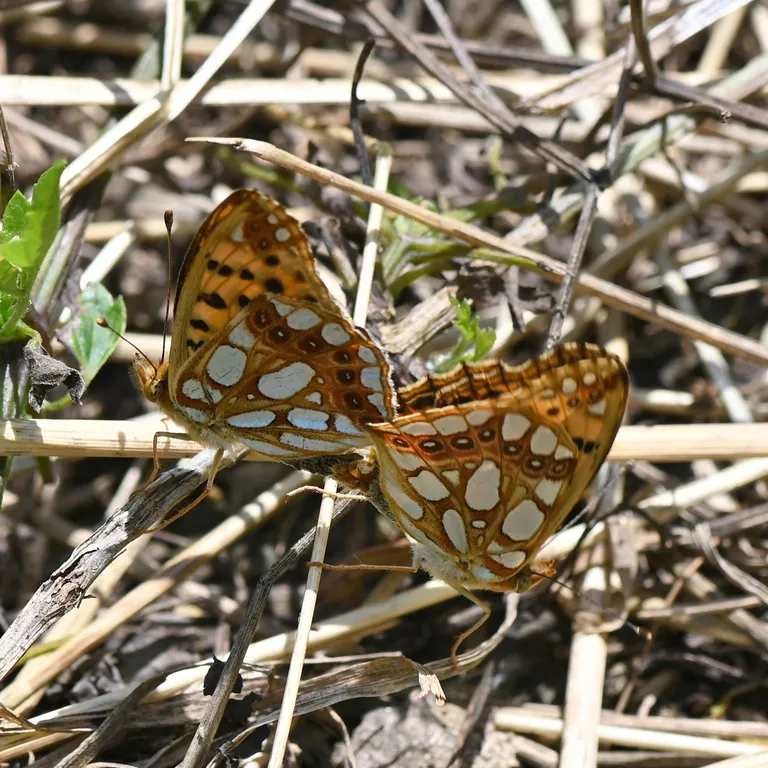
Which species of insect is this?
Issoria lathonia
